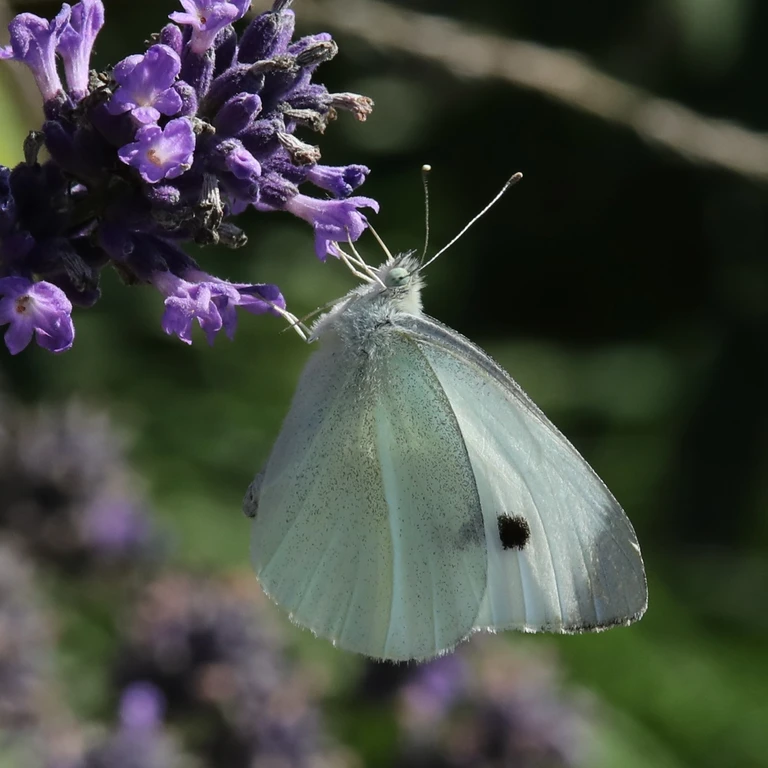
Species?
Pieris rapae
